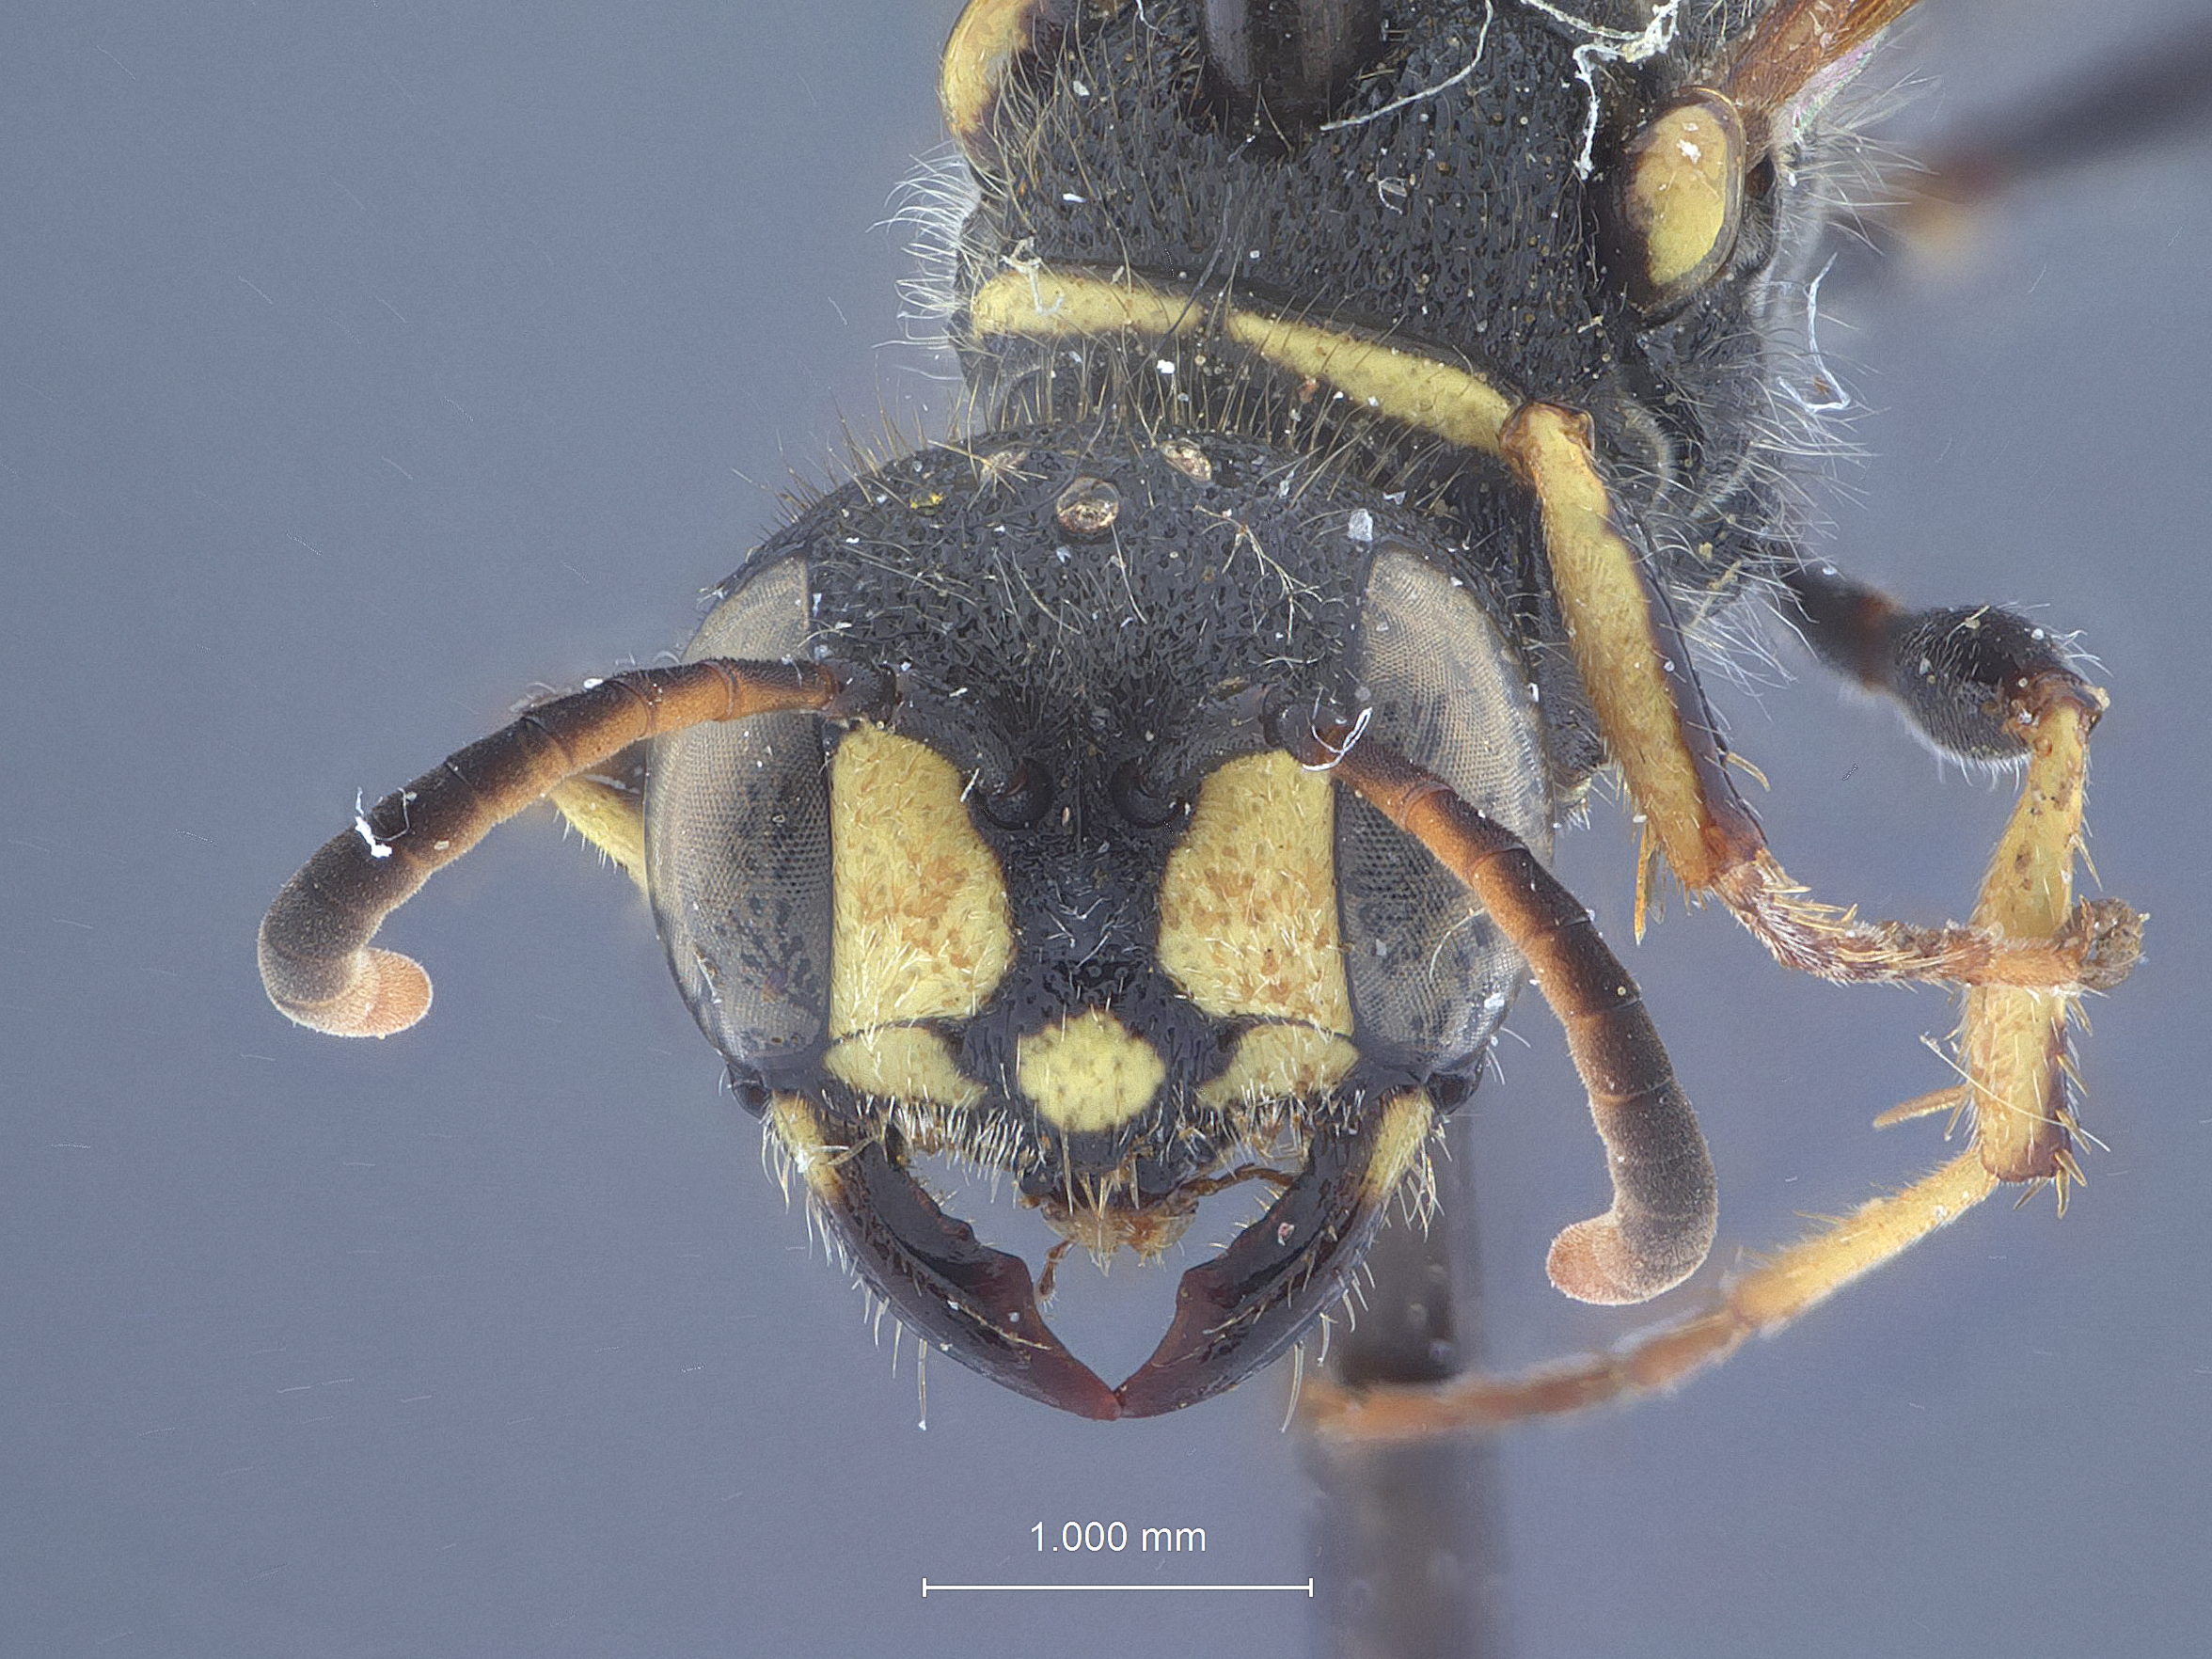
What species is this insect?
Cerceris queretaro
